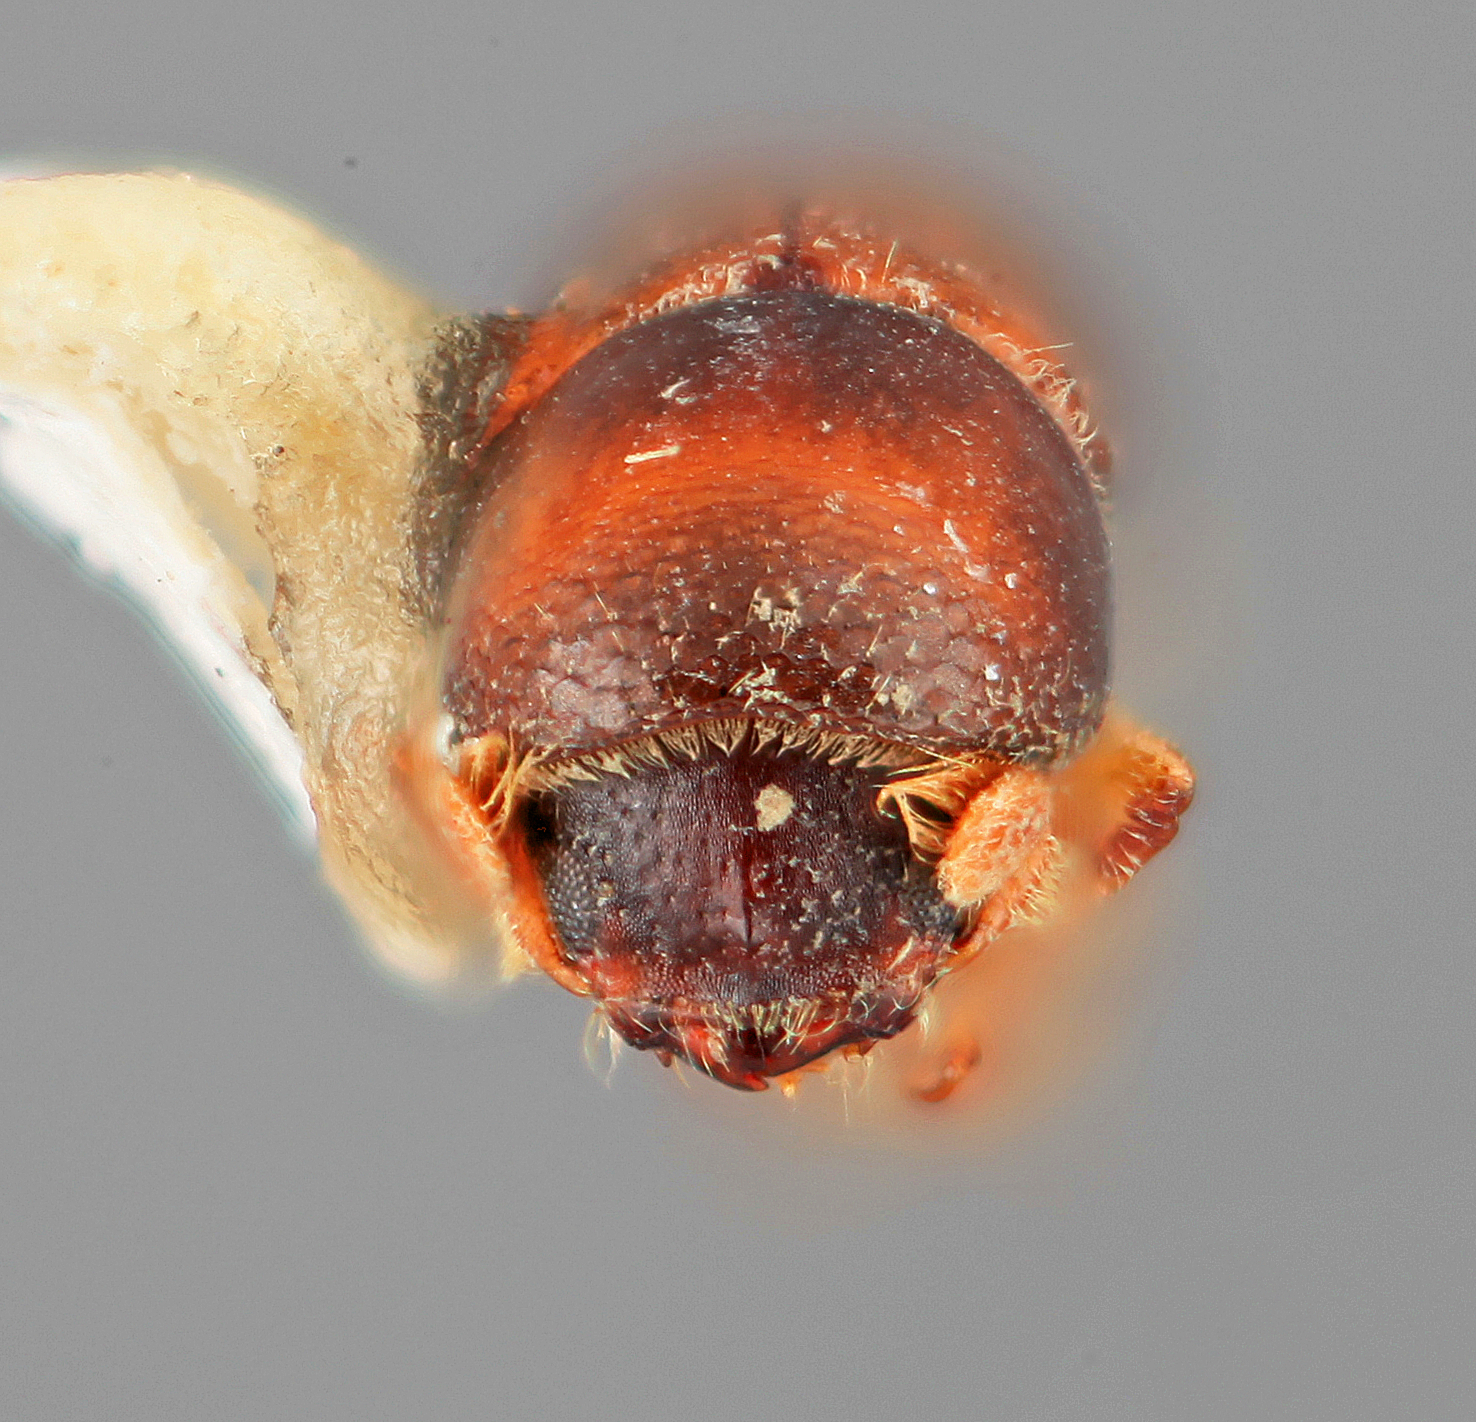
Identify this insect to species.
Monarthrum fastigiorum
